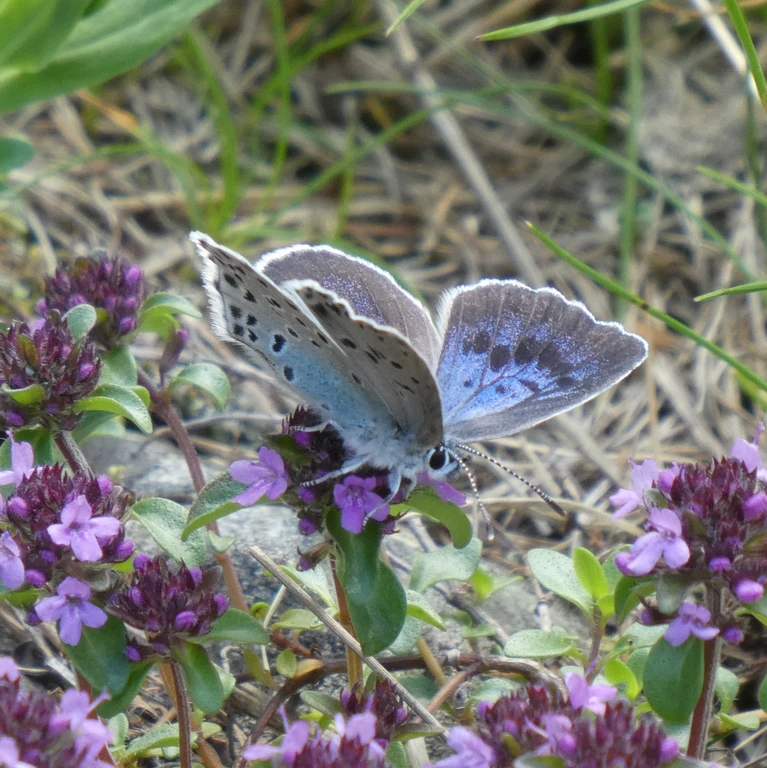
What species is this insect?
Phengaris arion (also Maculinea arion)
